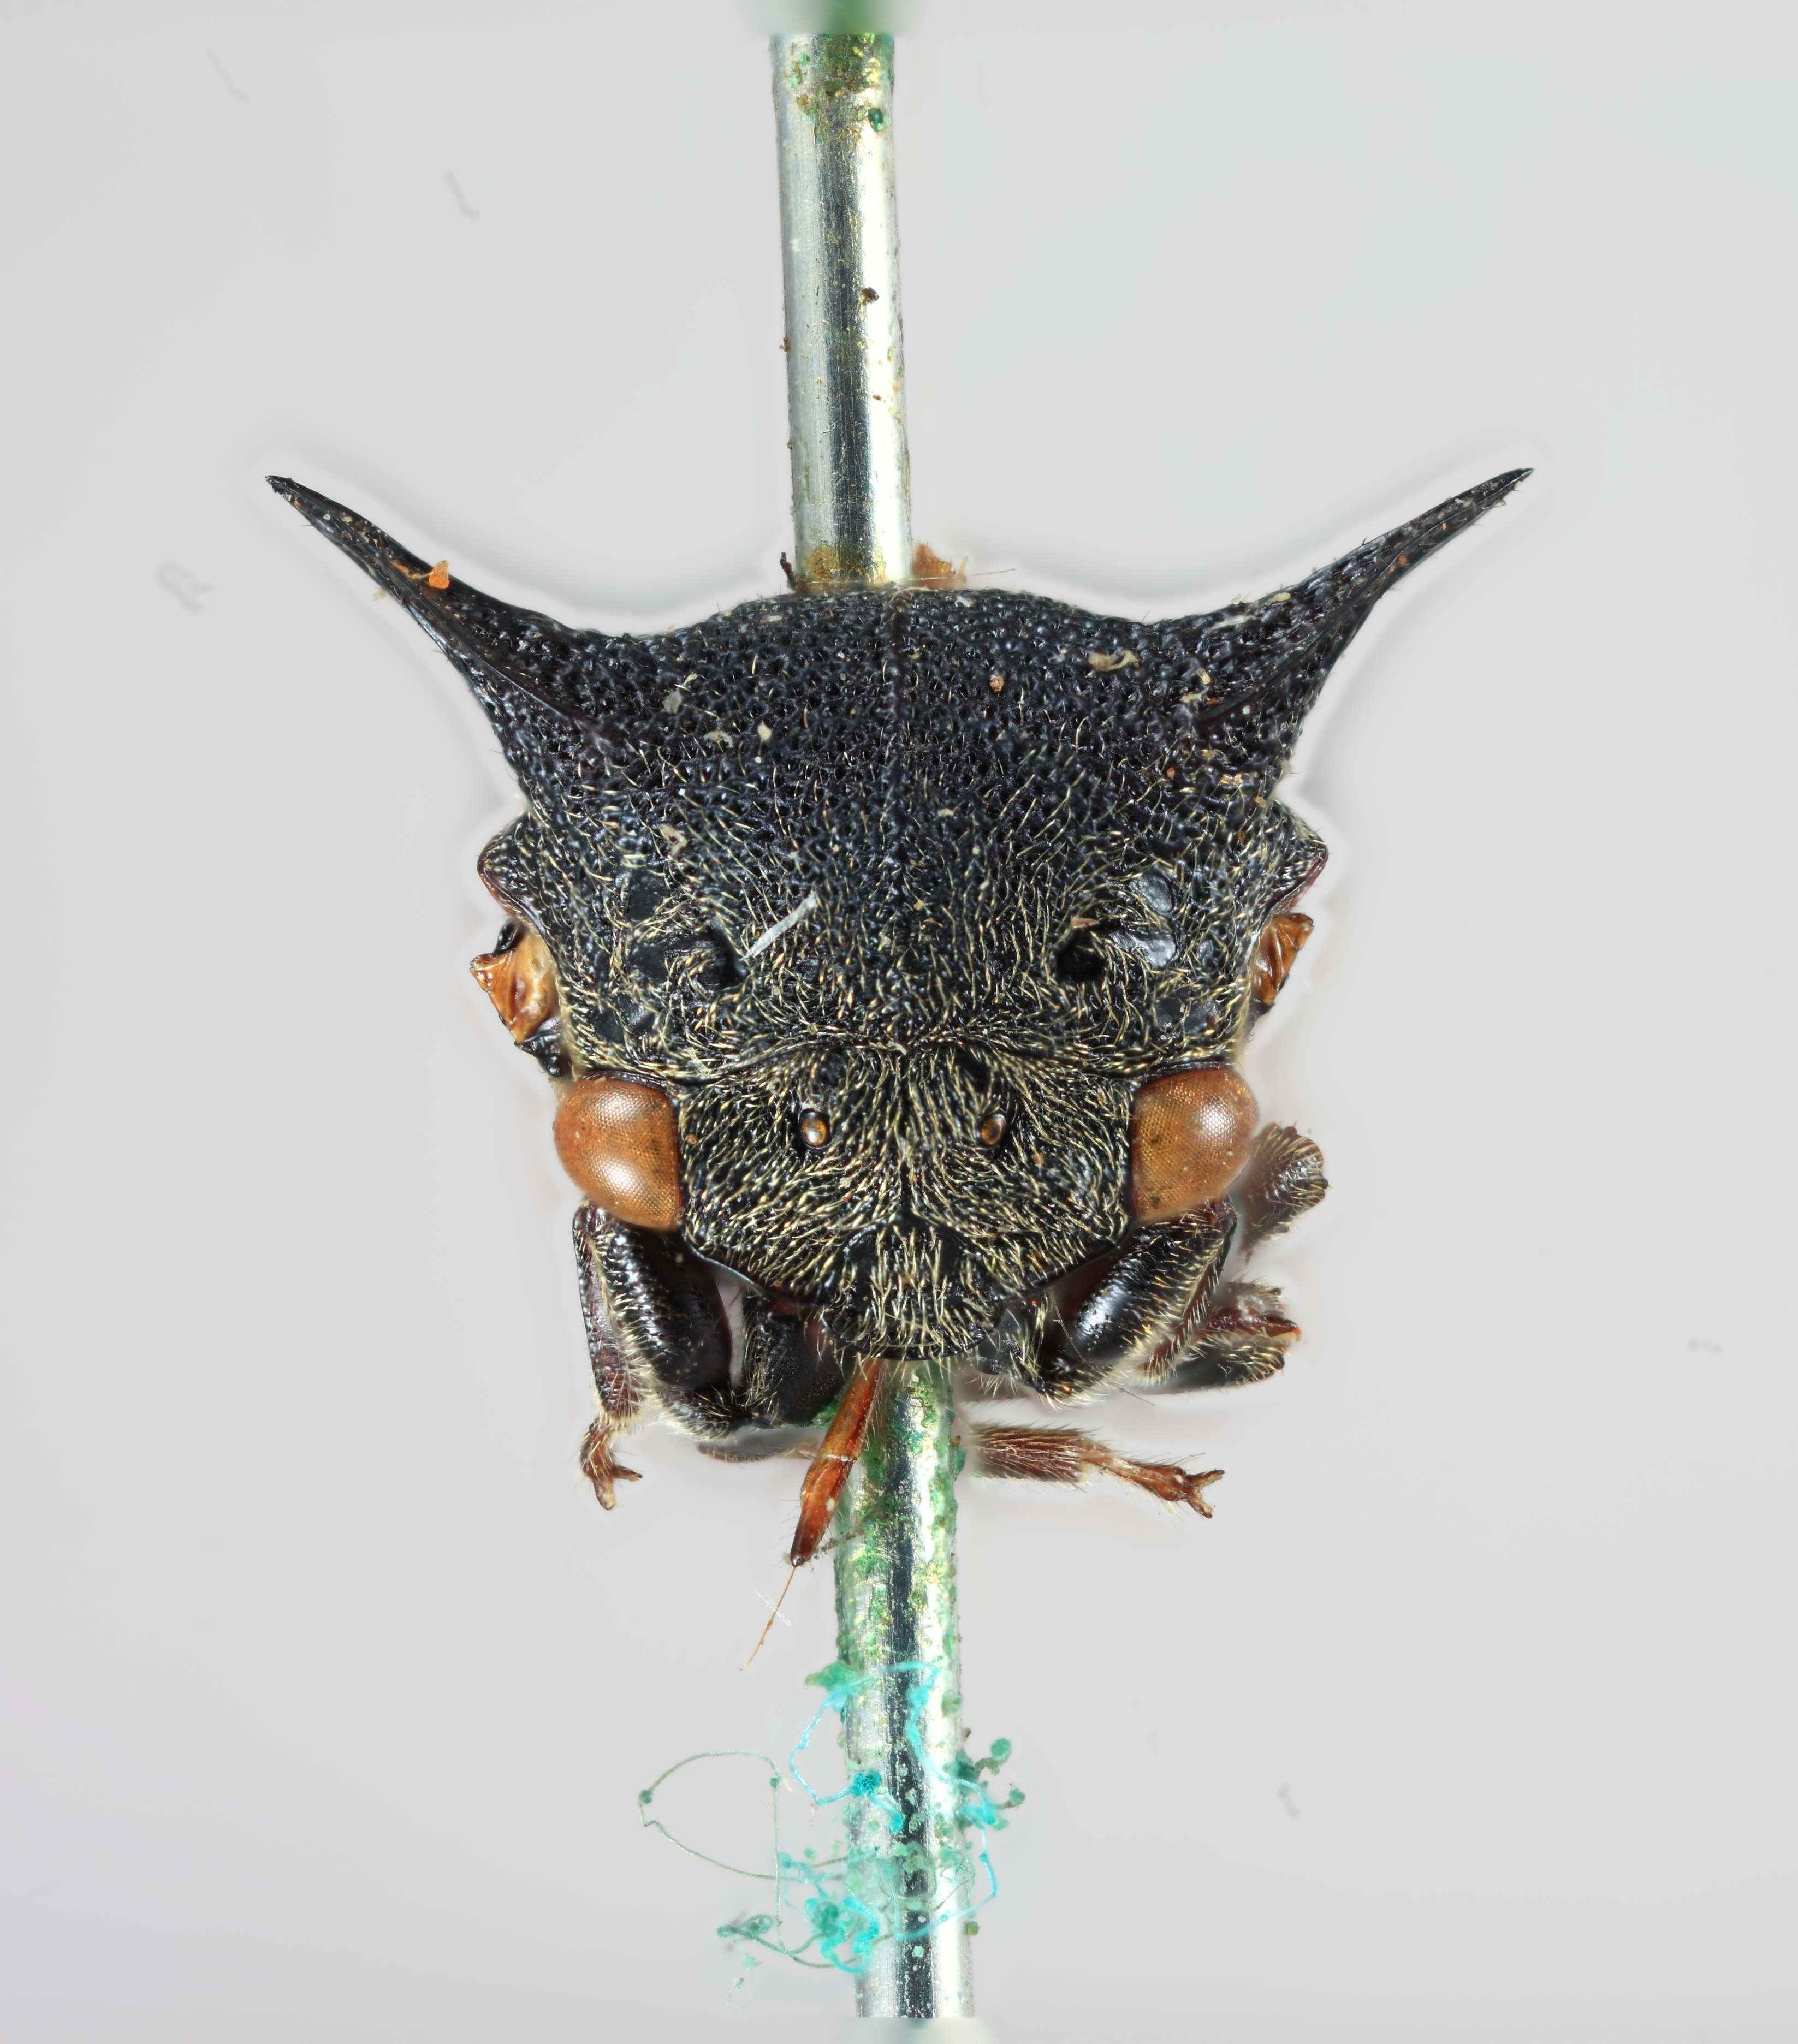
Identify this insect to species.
Tricentrus nigris
